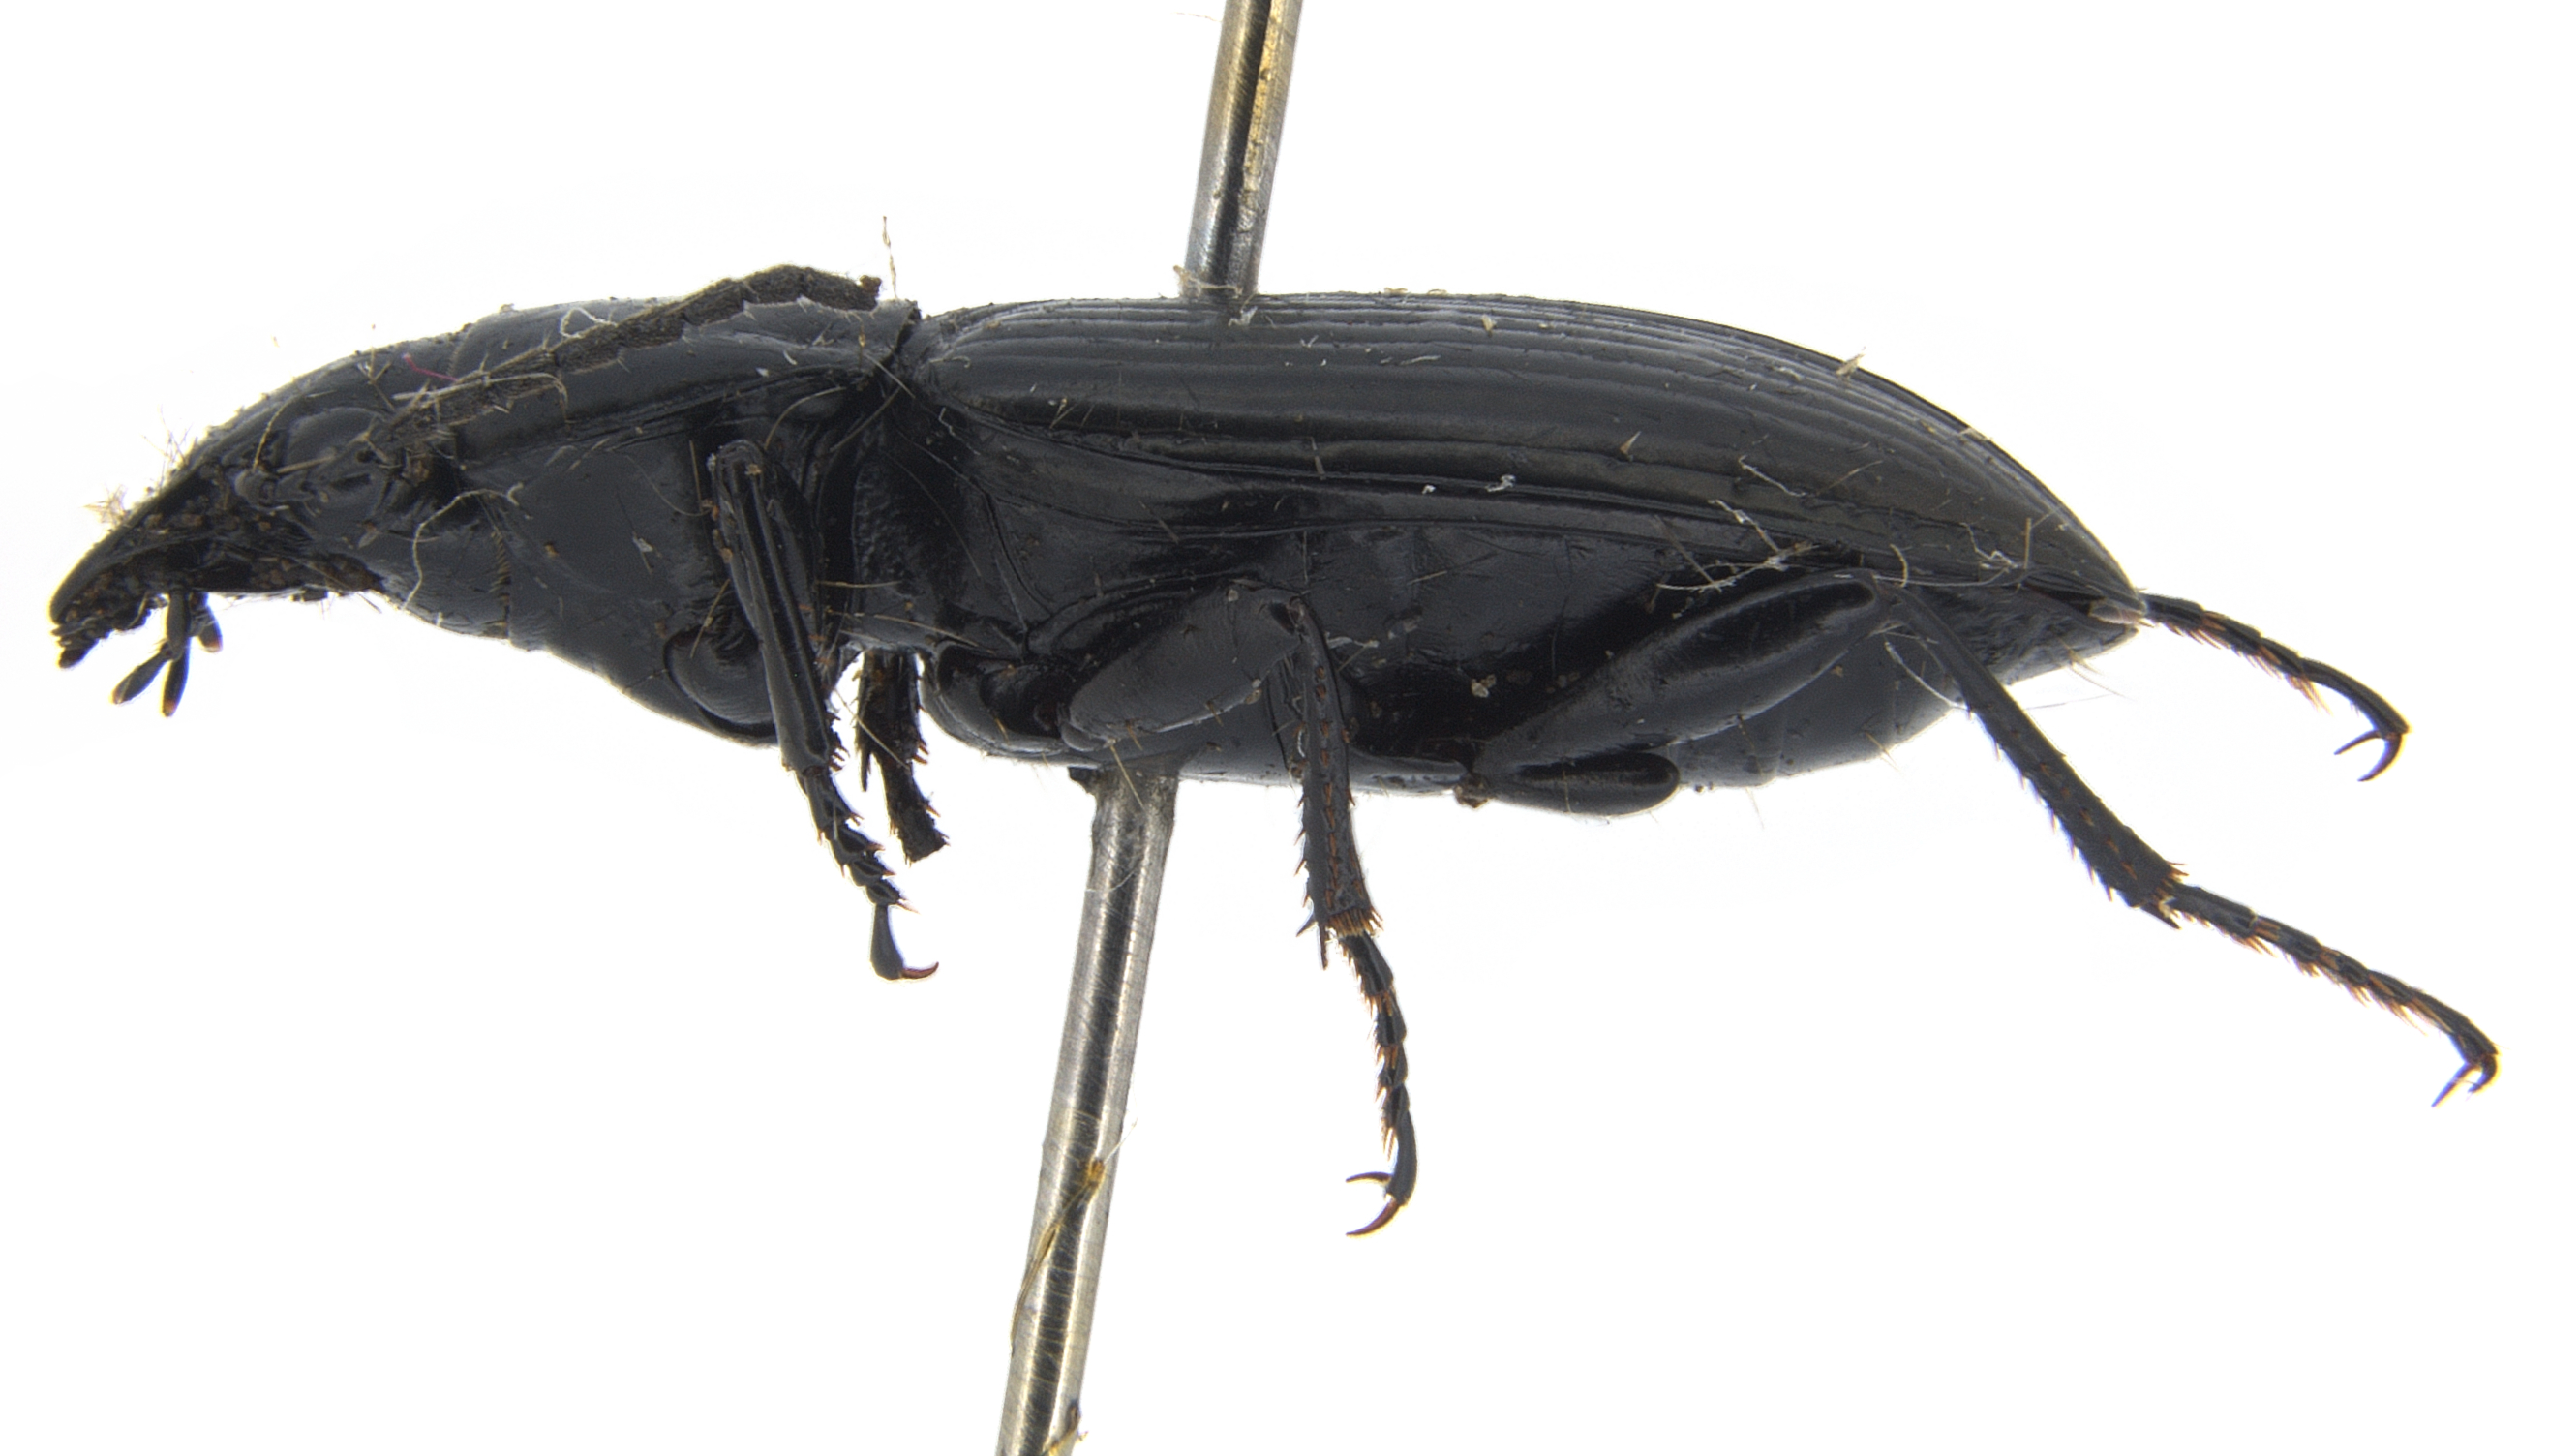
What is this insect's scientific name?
Trirammatus lucidus
